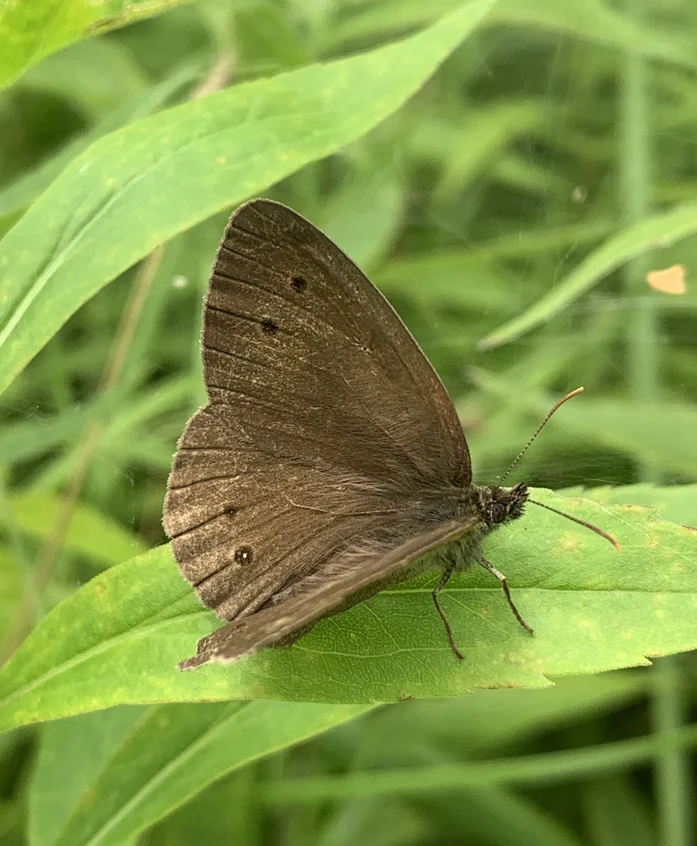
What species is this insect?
Aphantopus hyperantus
